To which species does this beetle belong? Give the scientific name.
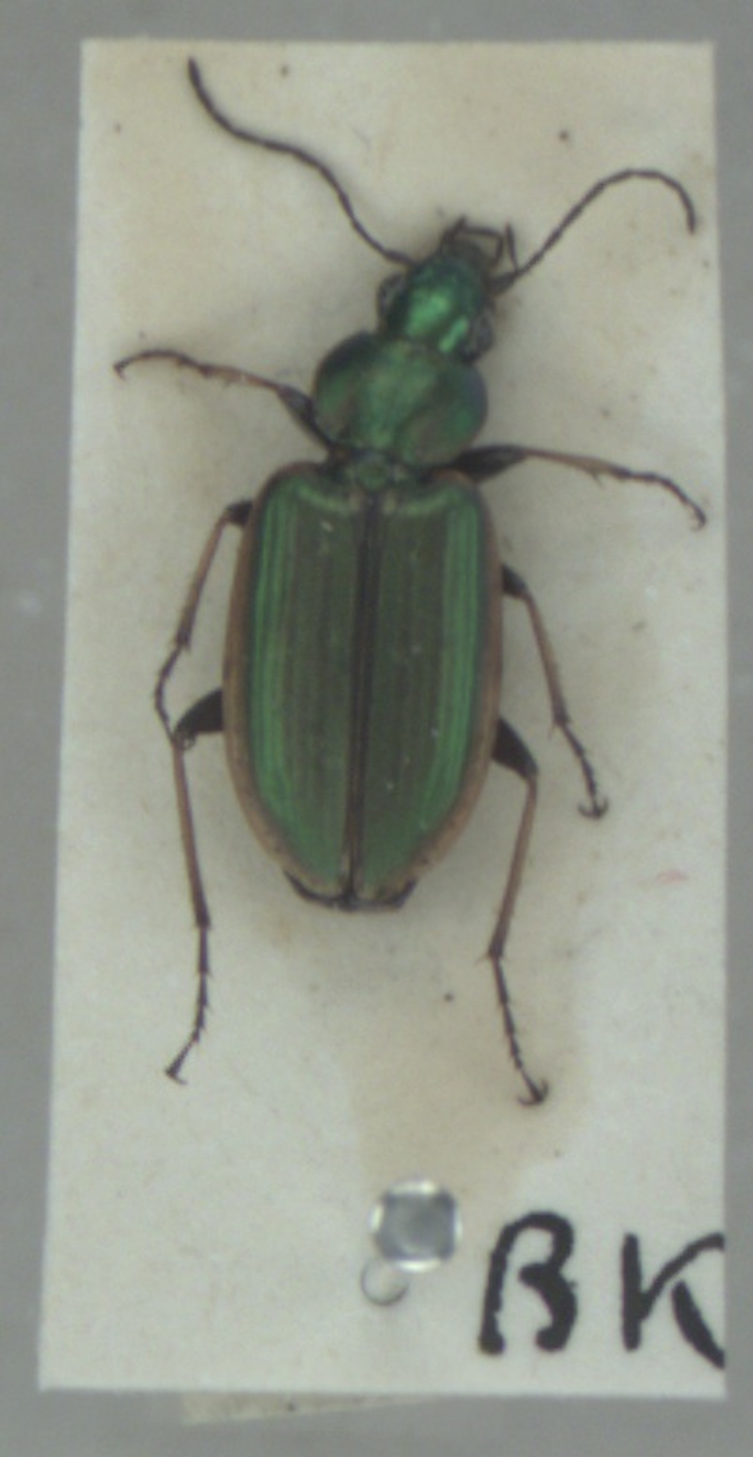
Agonum marginatum
